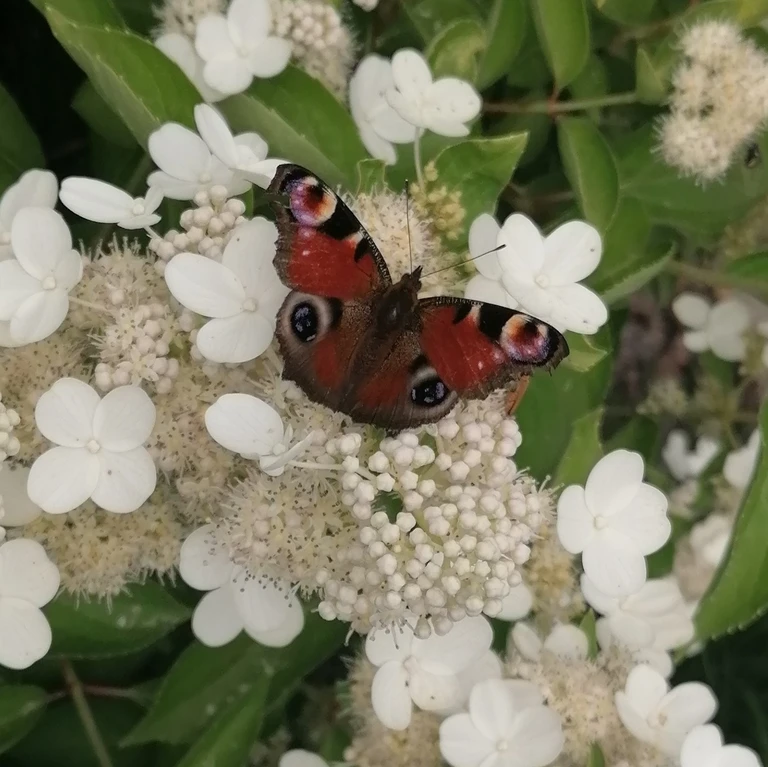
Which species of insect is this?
Aglais io
